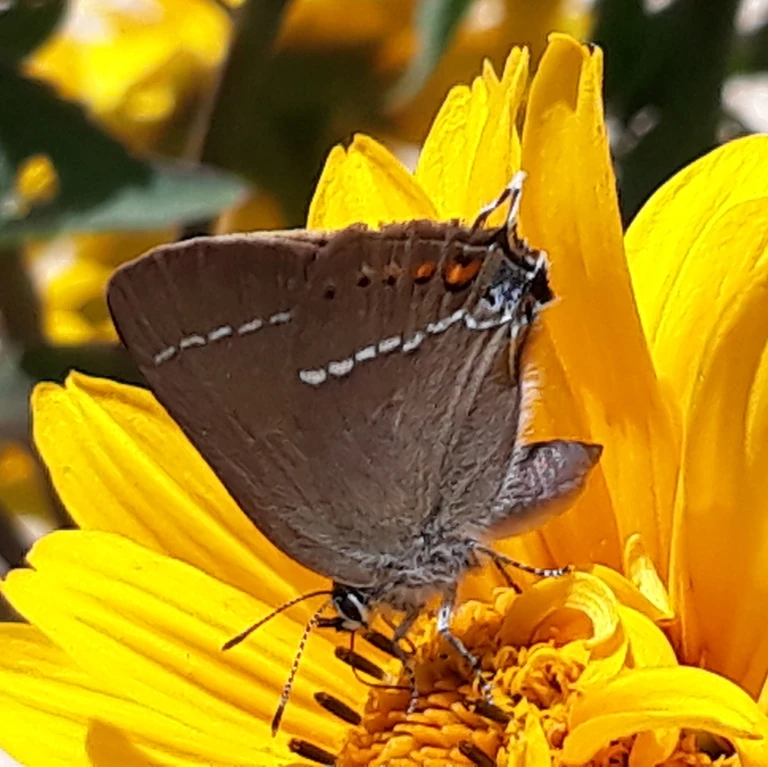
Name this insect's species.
Satyrium spini (also Tuttiola spini)
